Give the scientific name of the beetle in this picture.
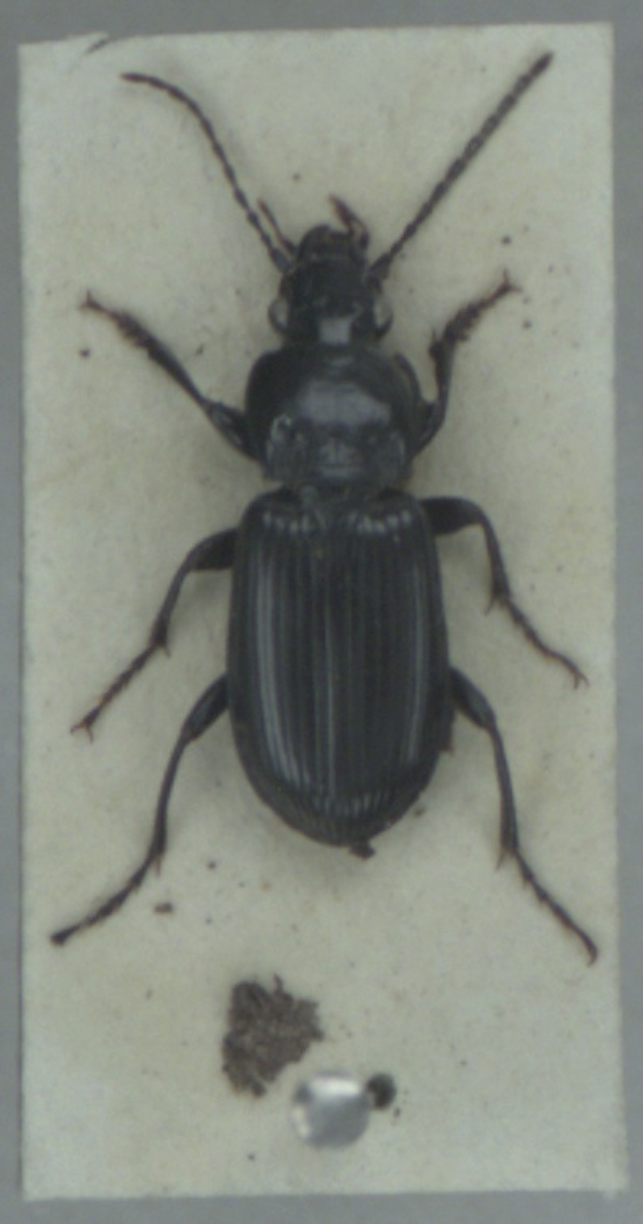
Pterostichus nigrita
